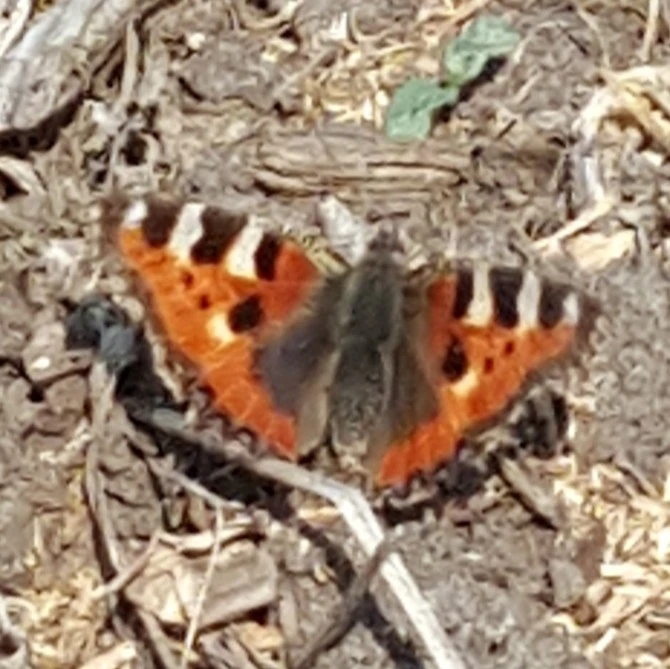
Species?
Aglais urticae
